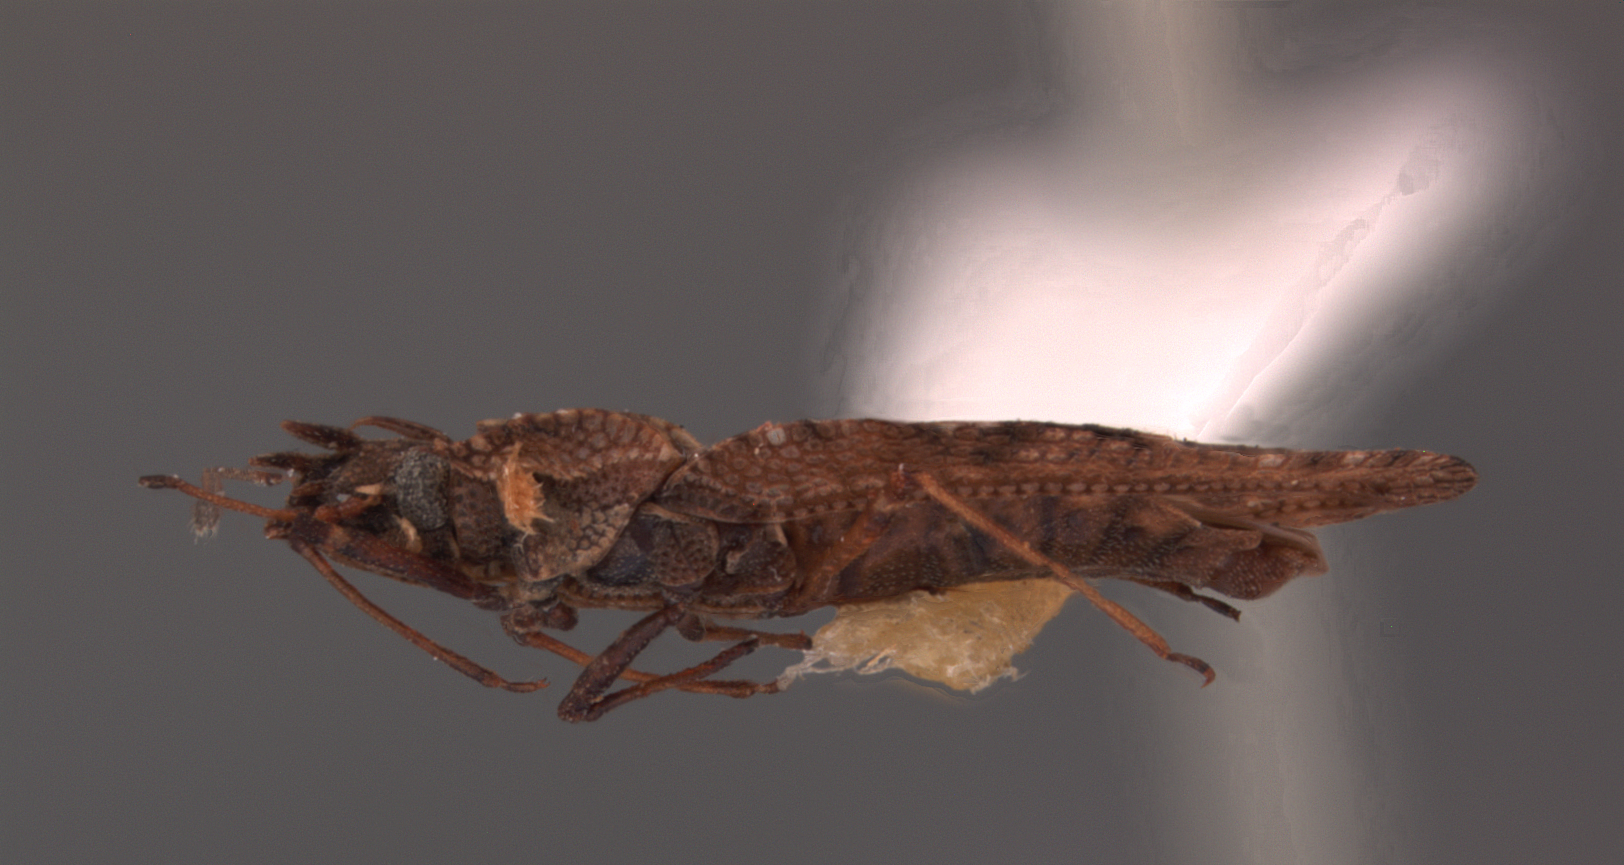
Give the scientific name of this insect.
Phatnoma spinosa
